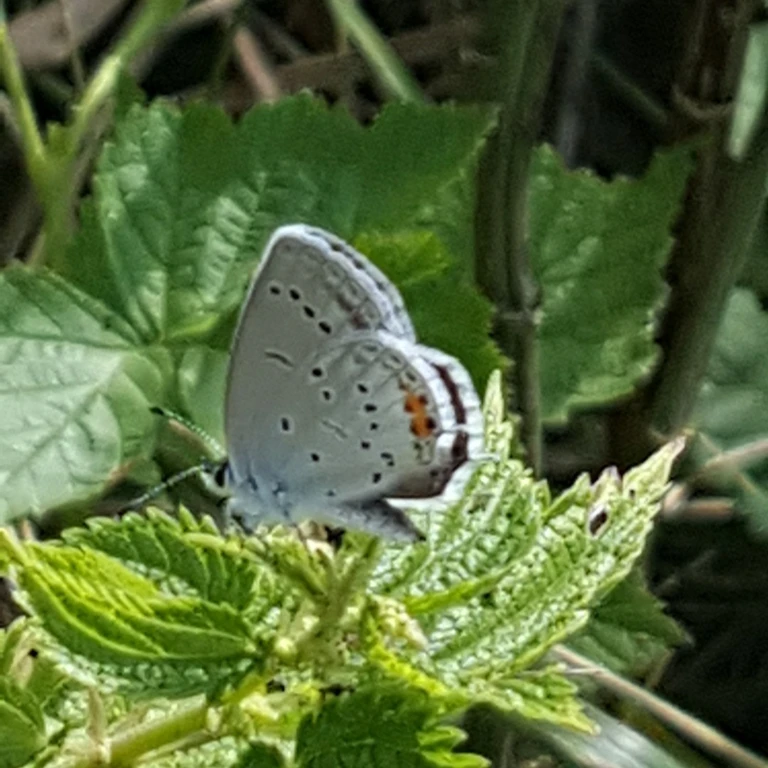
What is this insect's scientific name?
Cupido argiades (also Elkalyce argiades)
